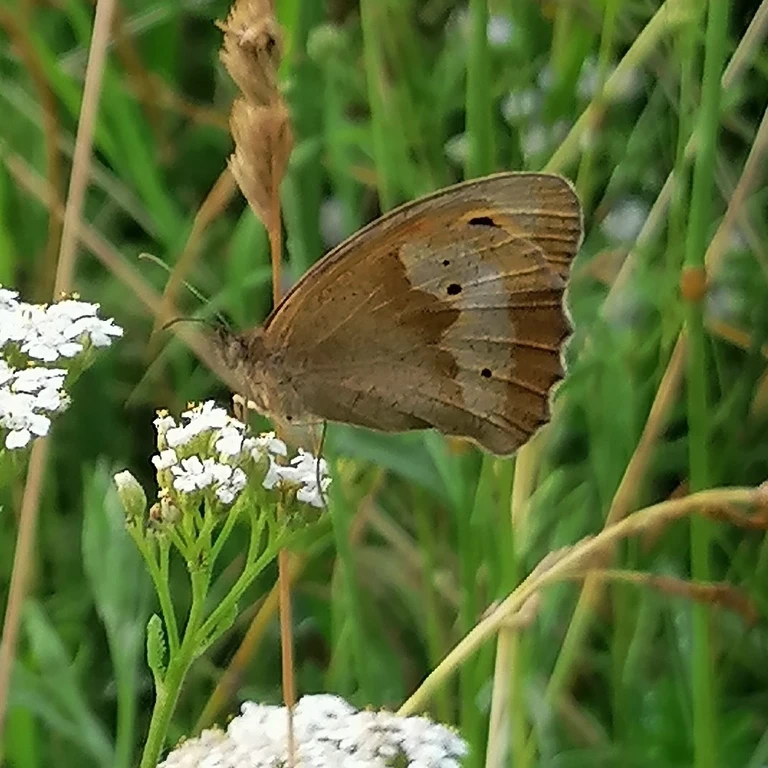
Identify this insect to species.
Maniola jurtina
